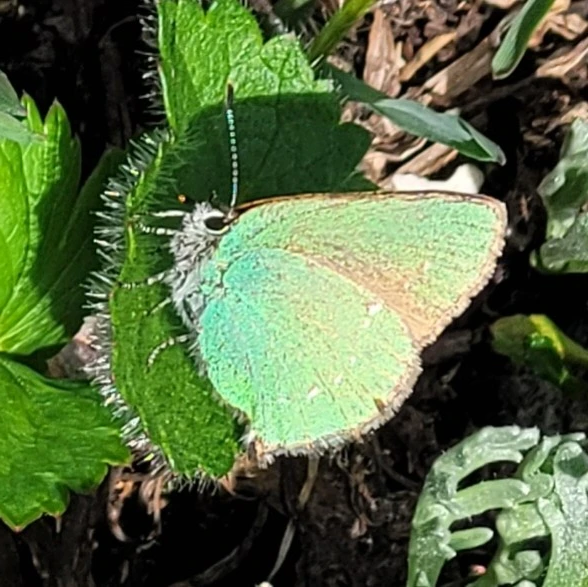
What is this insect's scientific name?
Callophrys rubi
